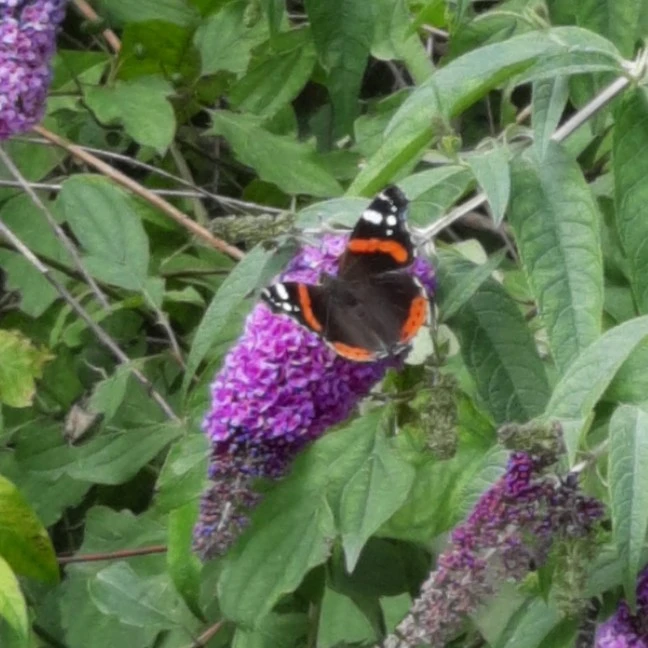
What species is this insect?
Vanessa atalanta
